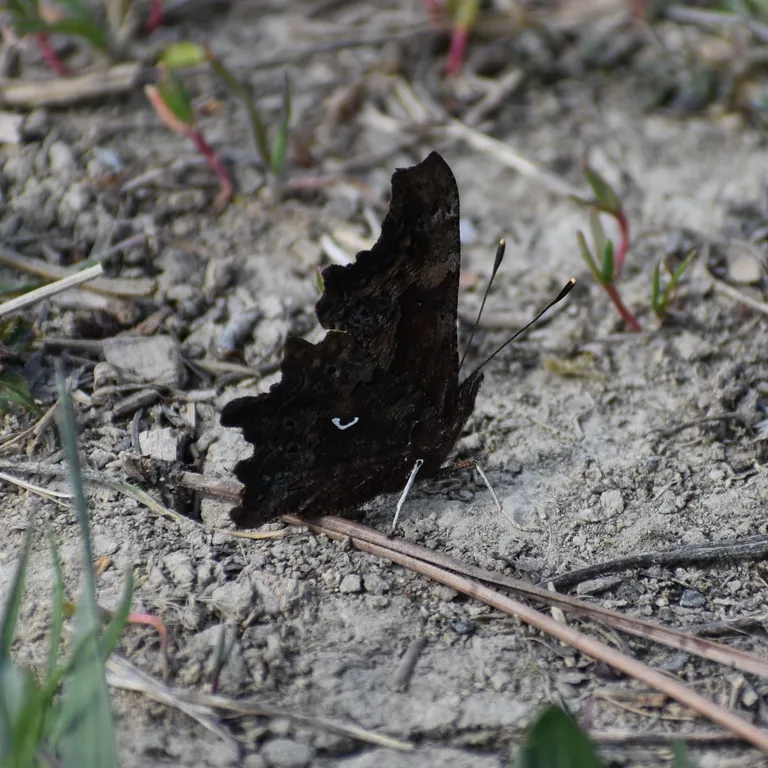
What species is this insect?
Polygonia c-album
